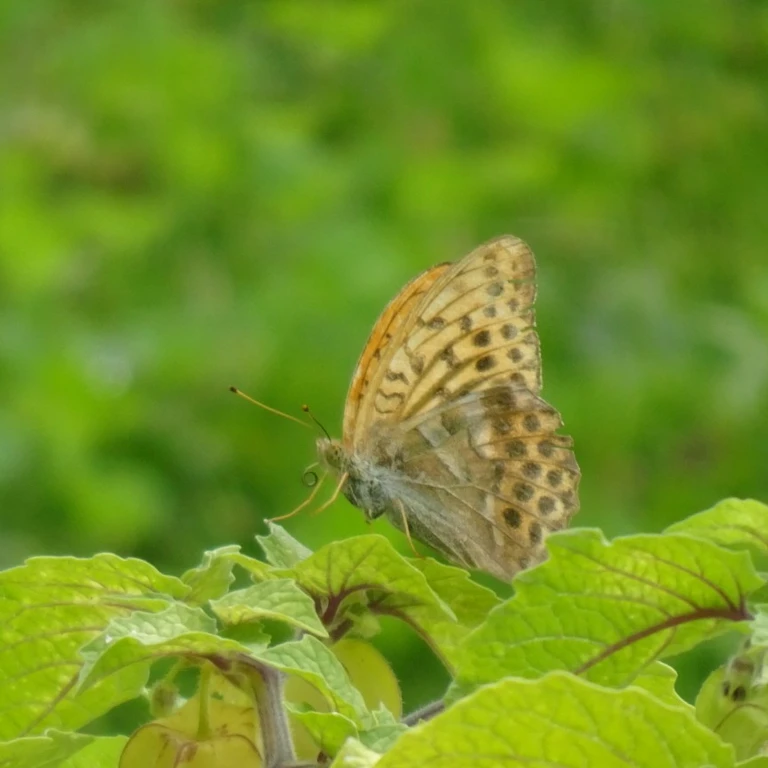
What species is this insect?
Argynnis paphia
